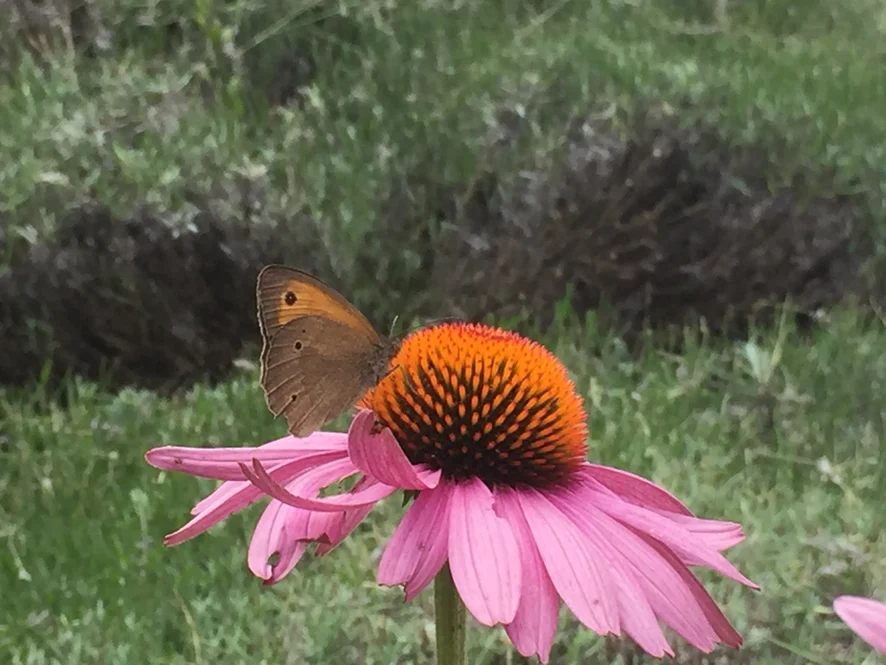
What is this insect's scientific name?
Maniola jurtina
